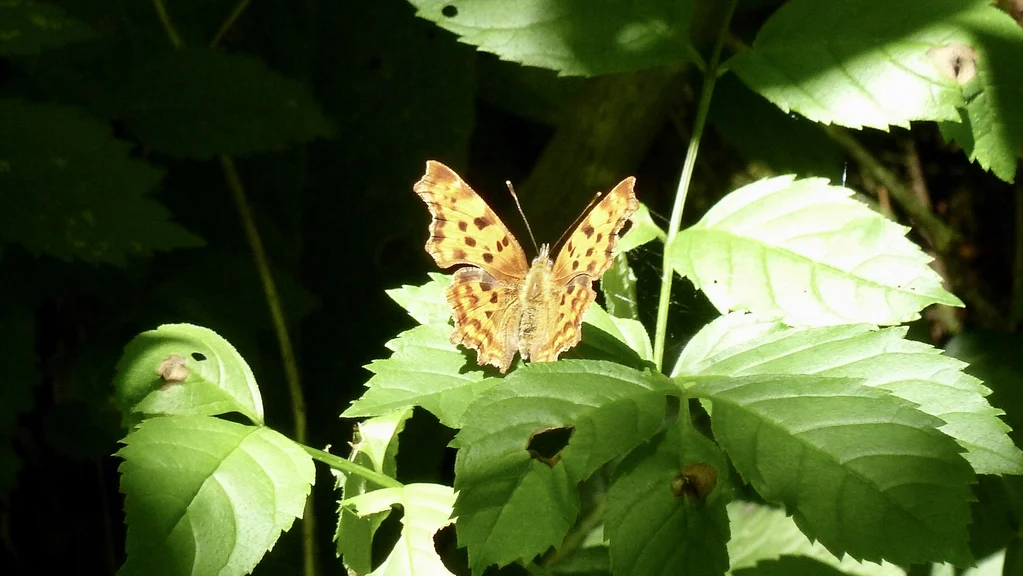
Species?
Polygonia c-album
